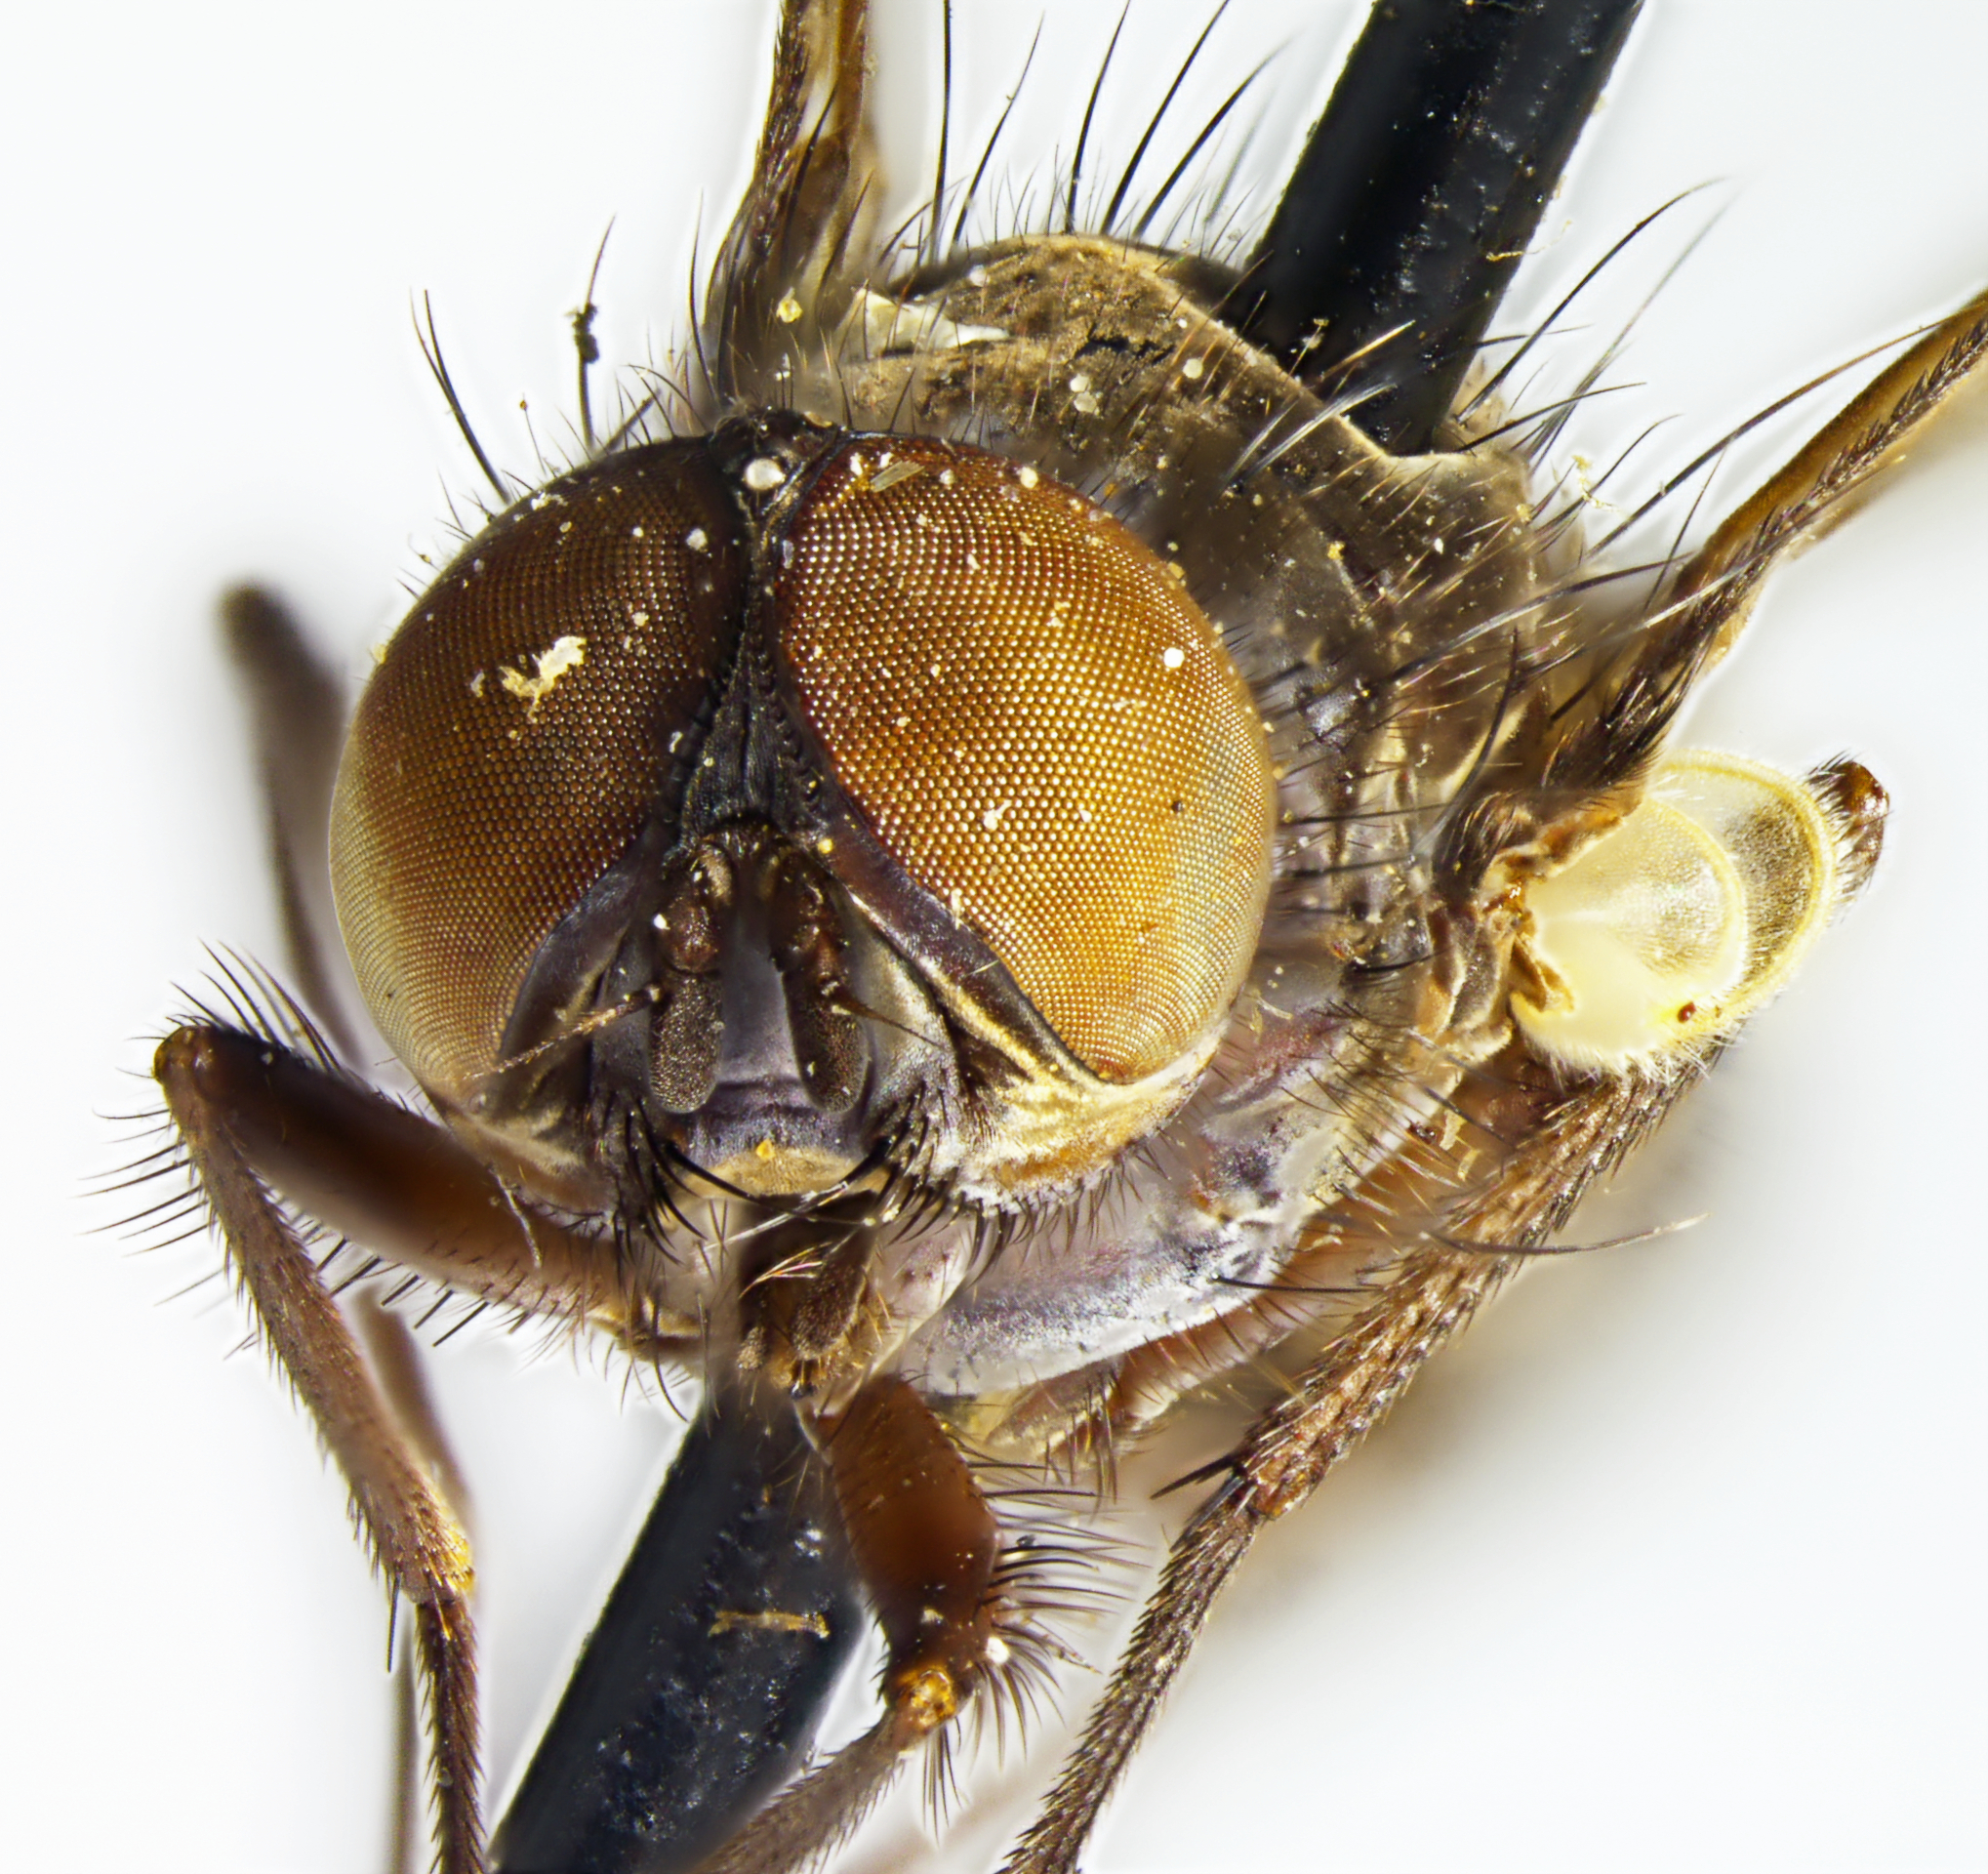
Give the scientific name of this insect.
Limnophora instans (also Spilogona instans)
